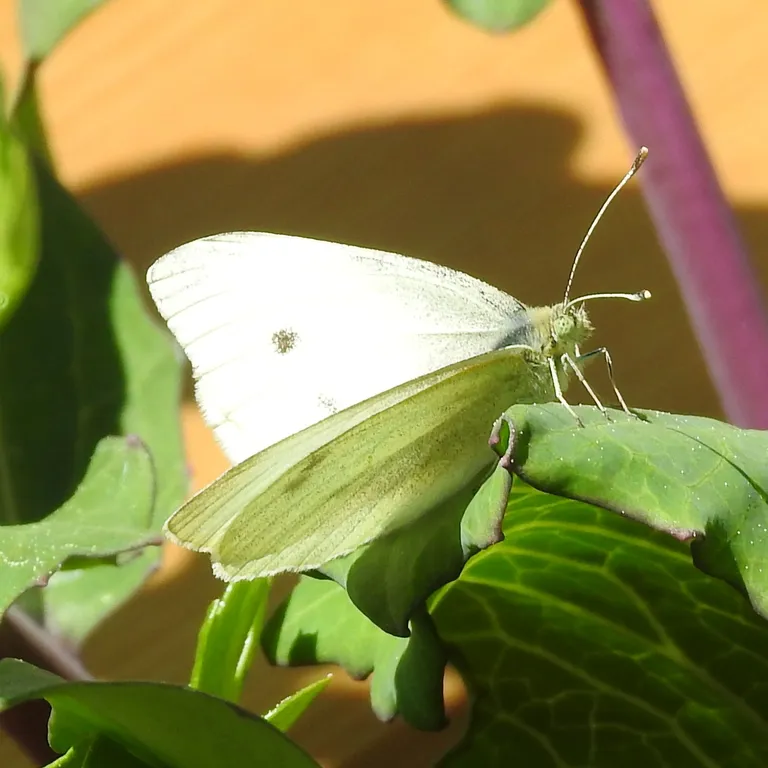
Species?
Pieris rapae
